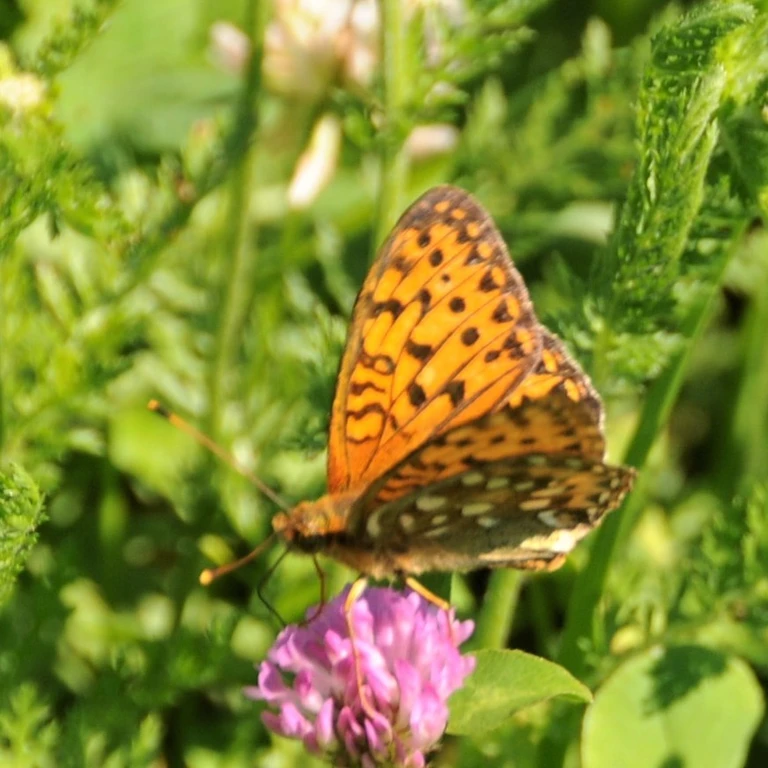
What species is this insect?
Speyeria aglaja
